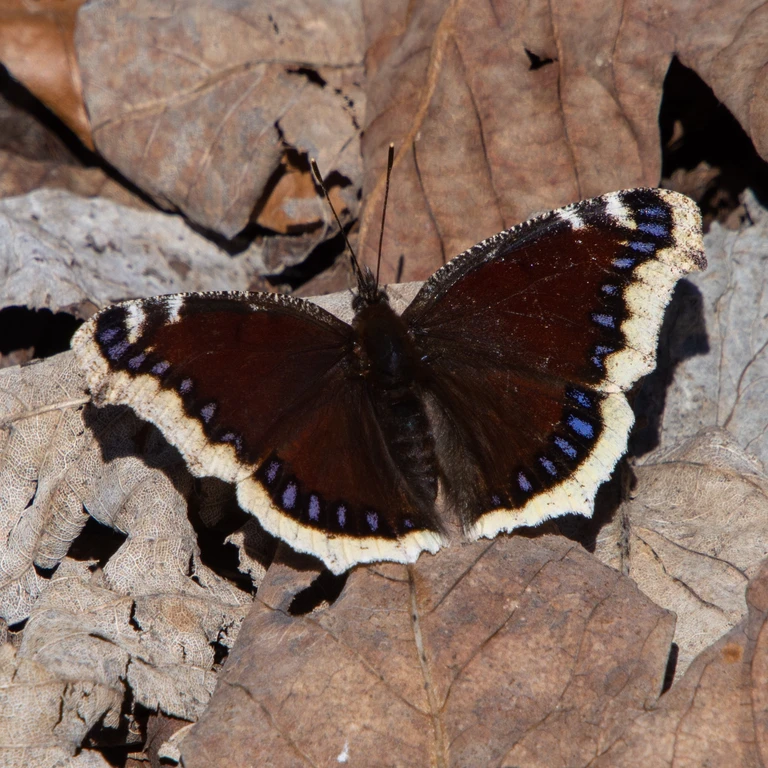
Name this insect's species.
Nymphalis antiopa
